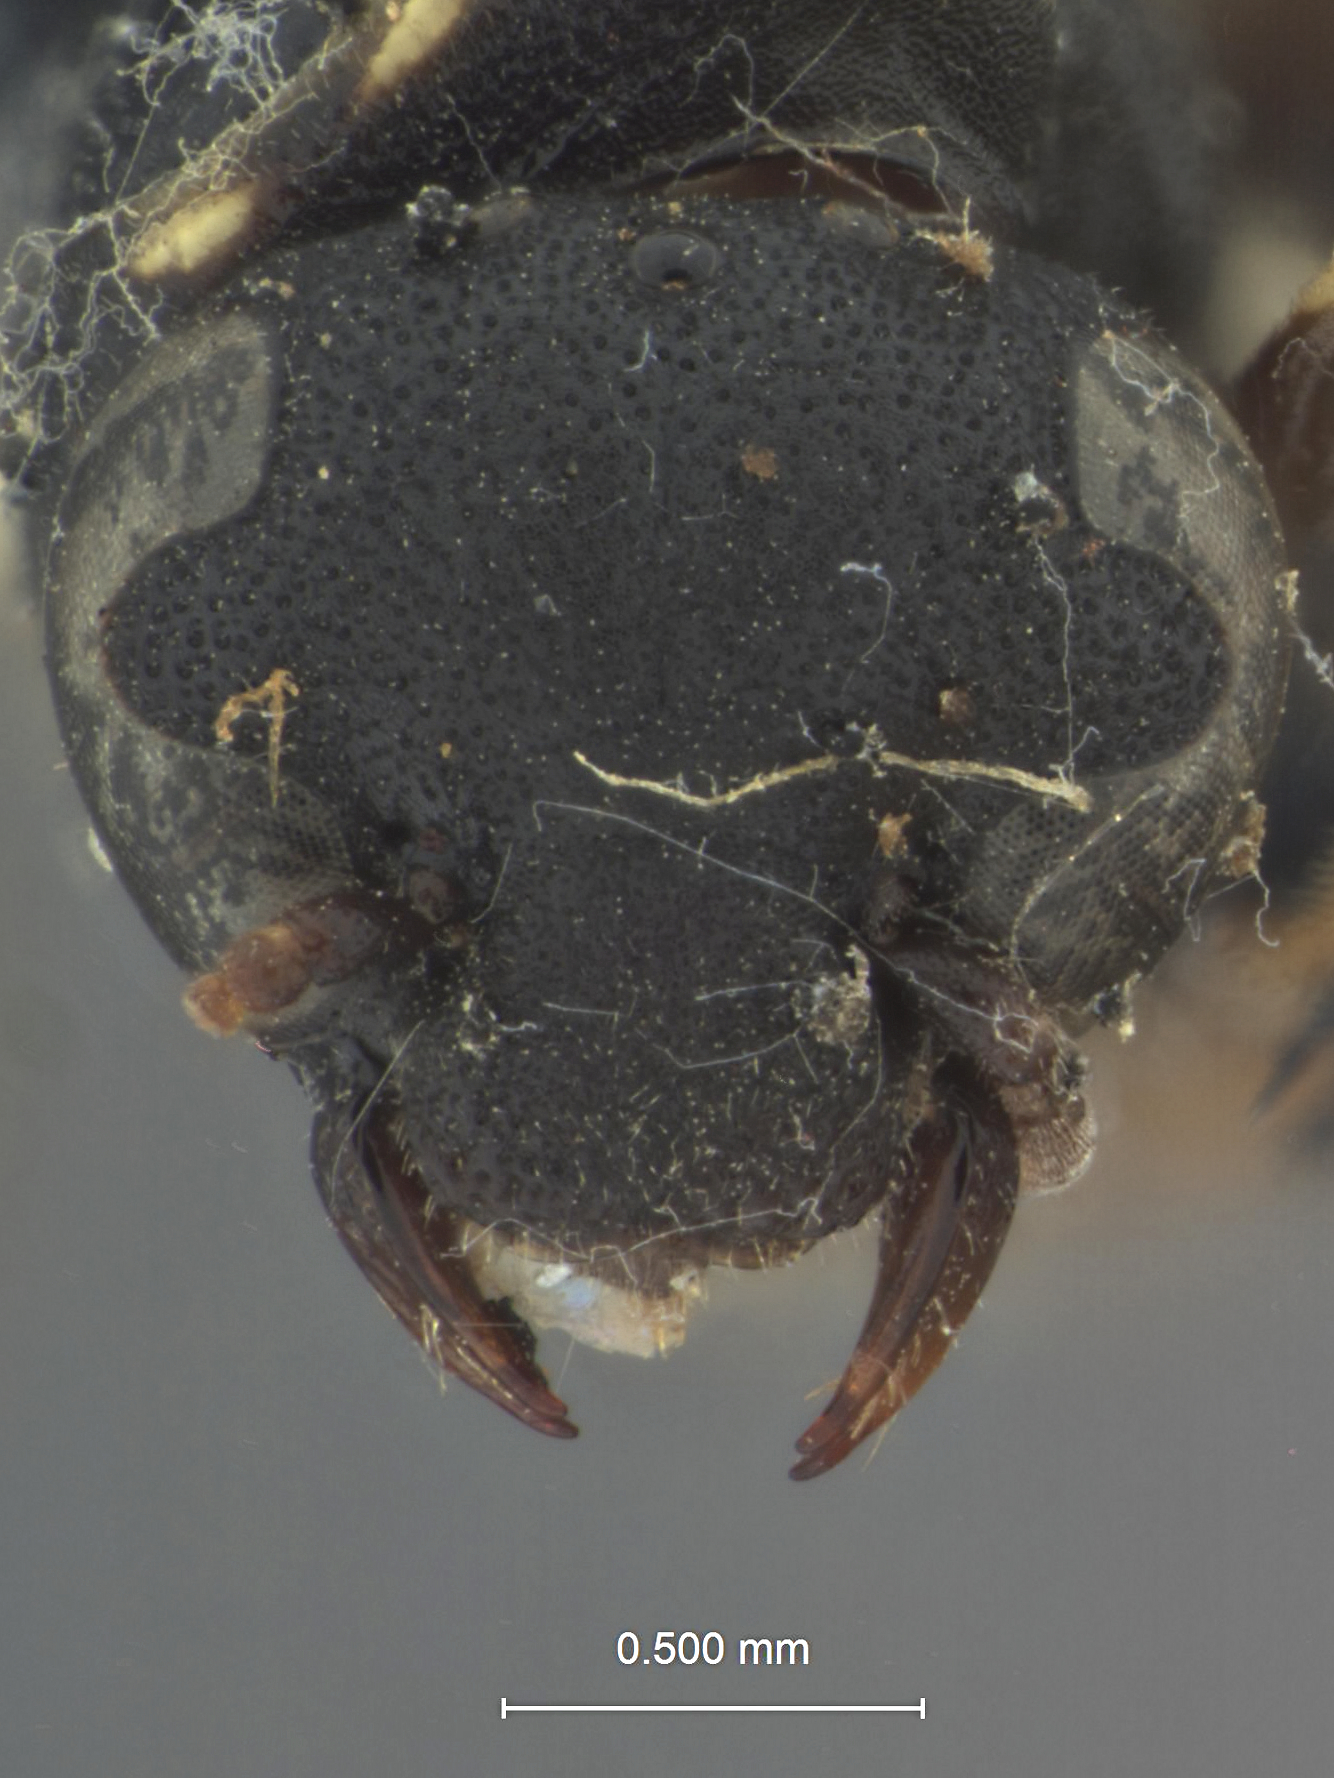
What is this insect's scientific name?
Quartinia parcepunctata
